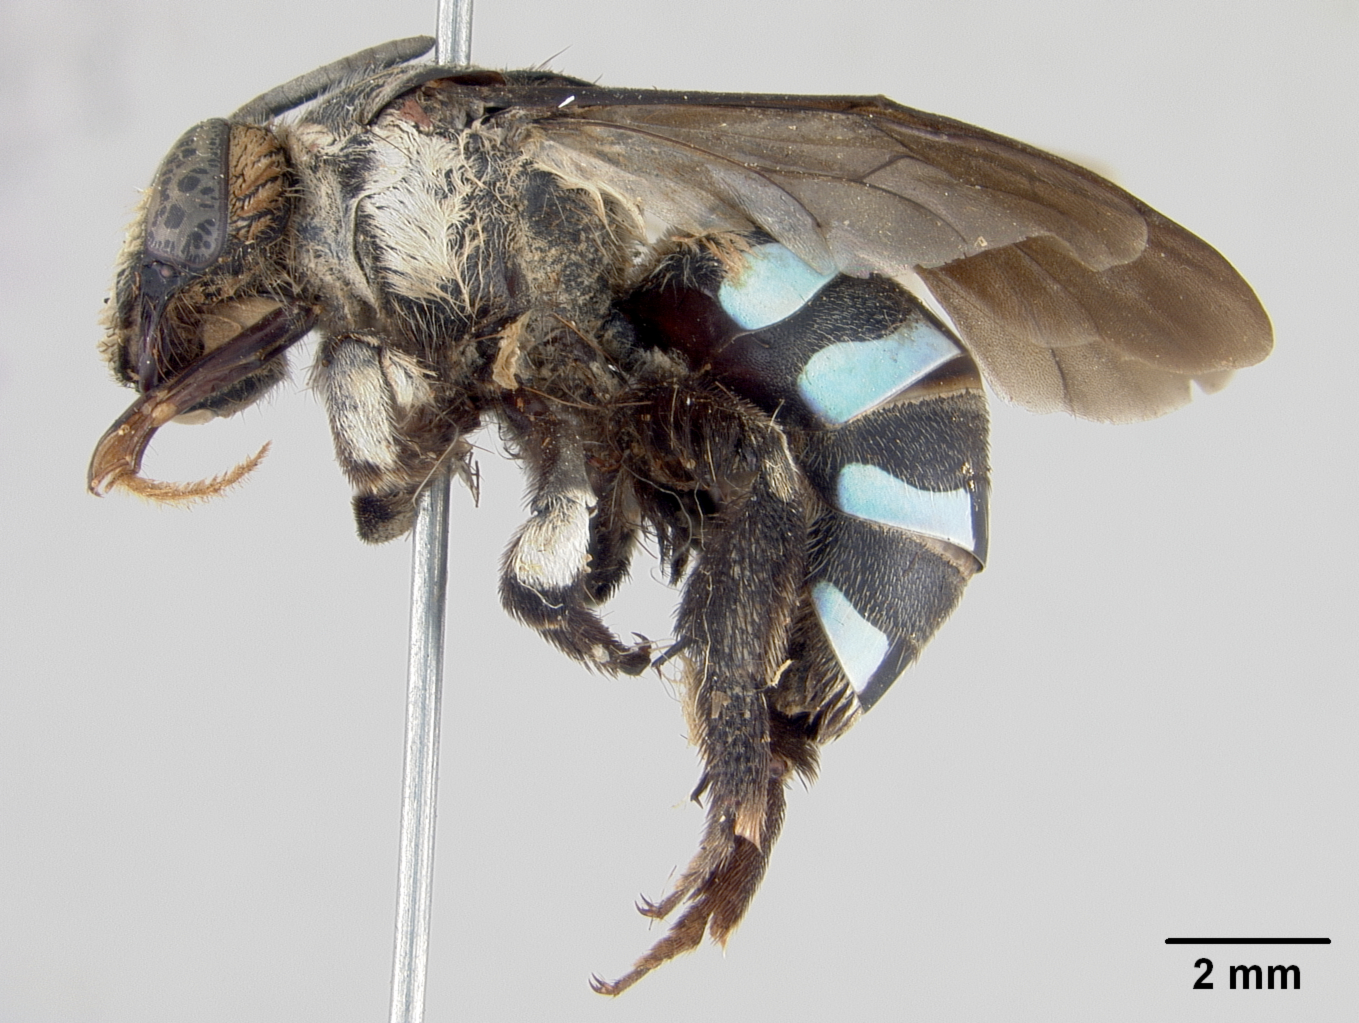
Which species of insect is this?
Crocisaspida chanleri
